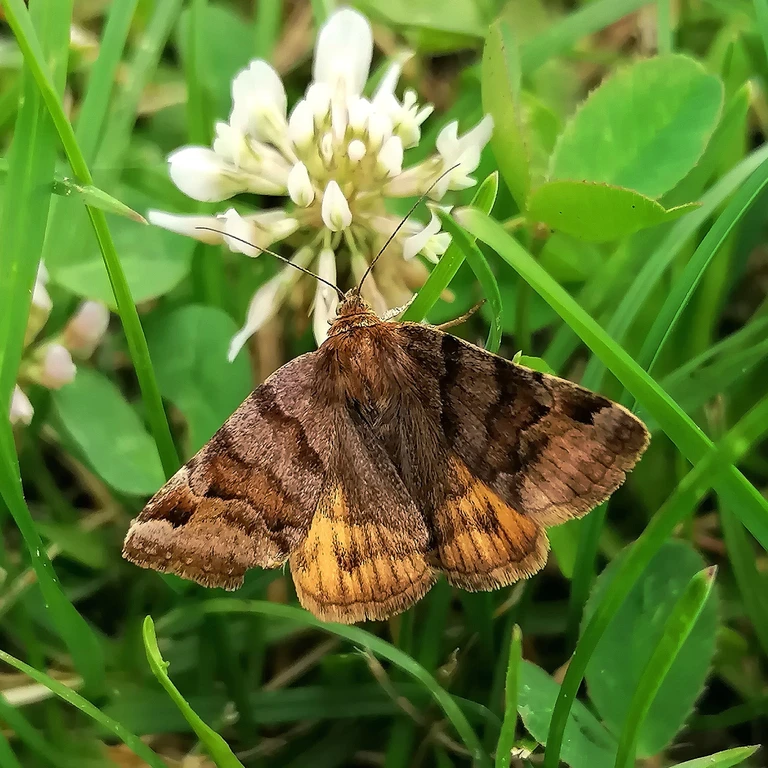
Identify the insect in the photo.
Euclidia glyphica
